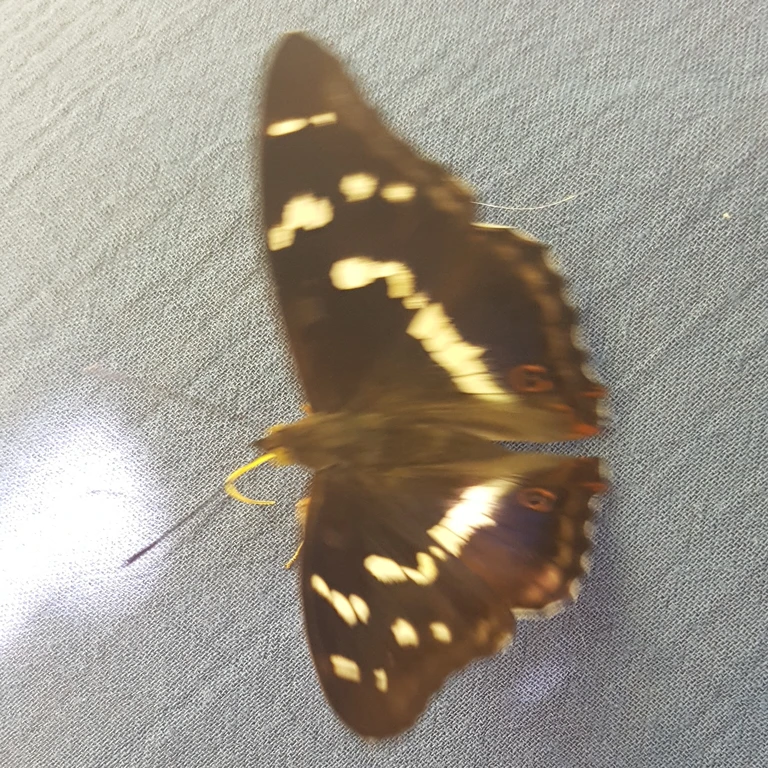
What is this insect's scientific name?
Apatura iris
